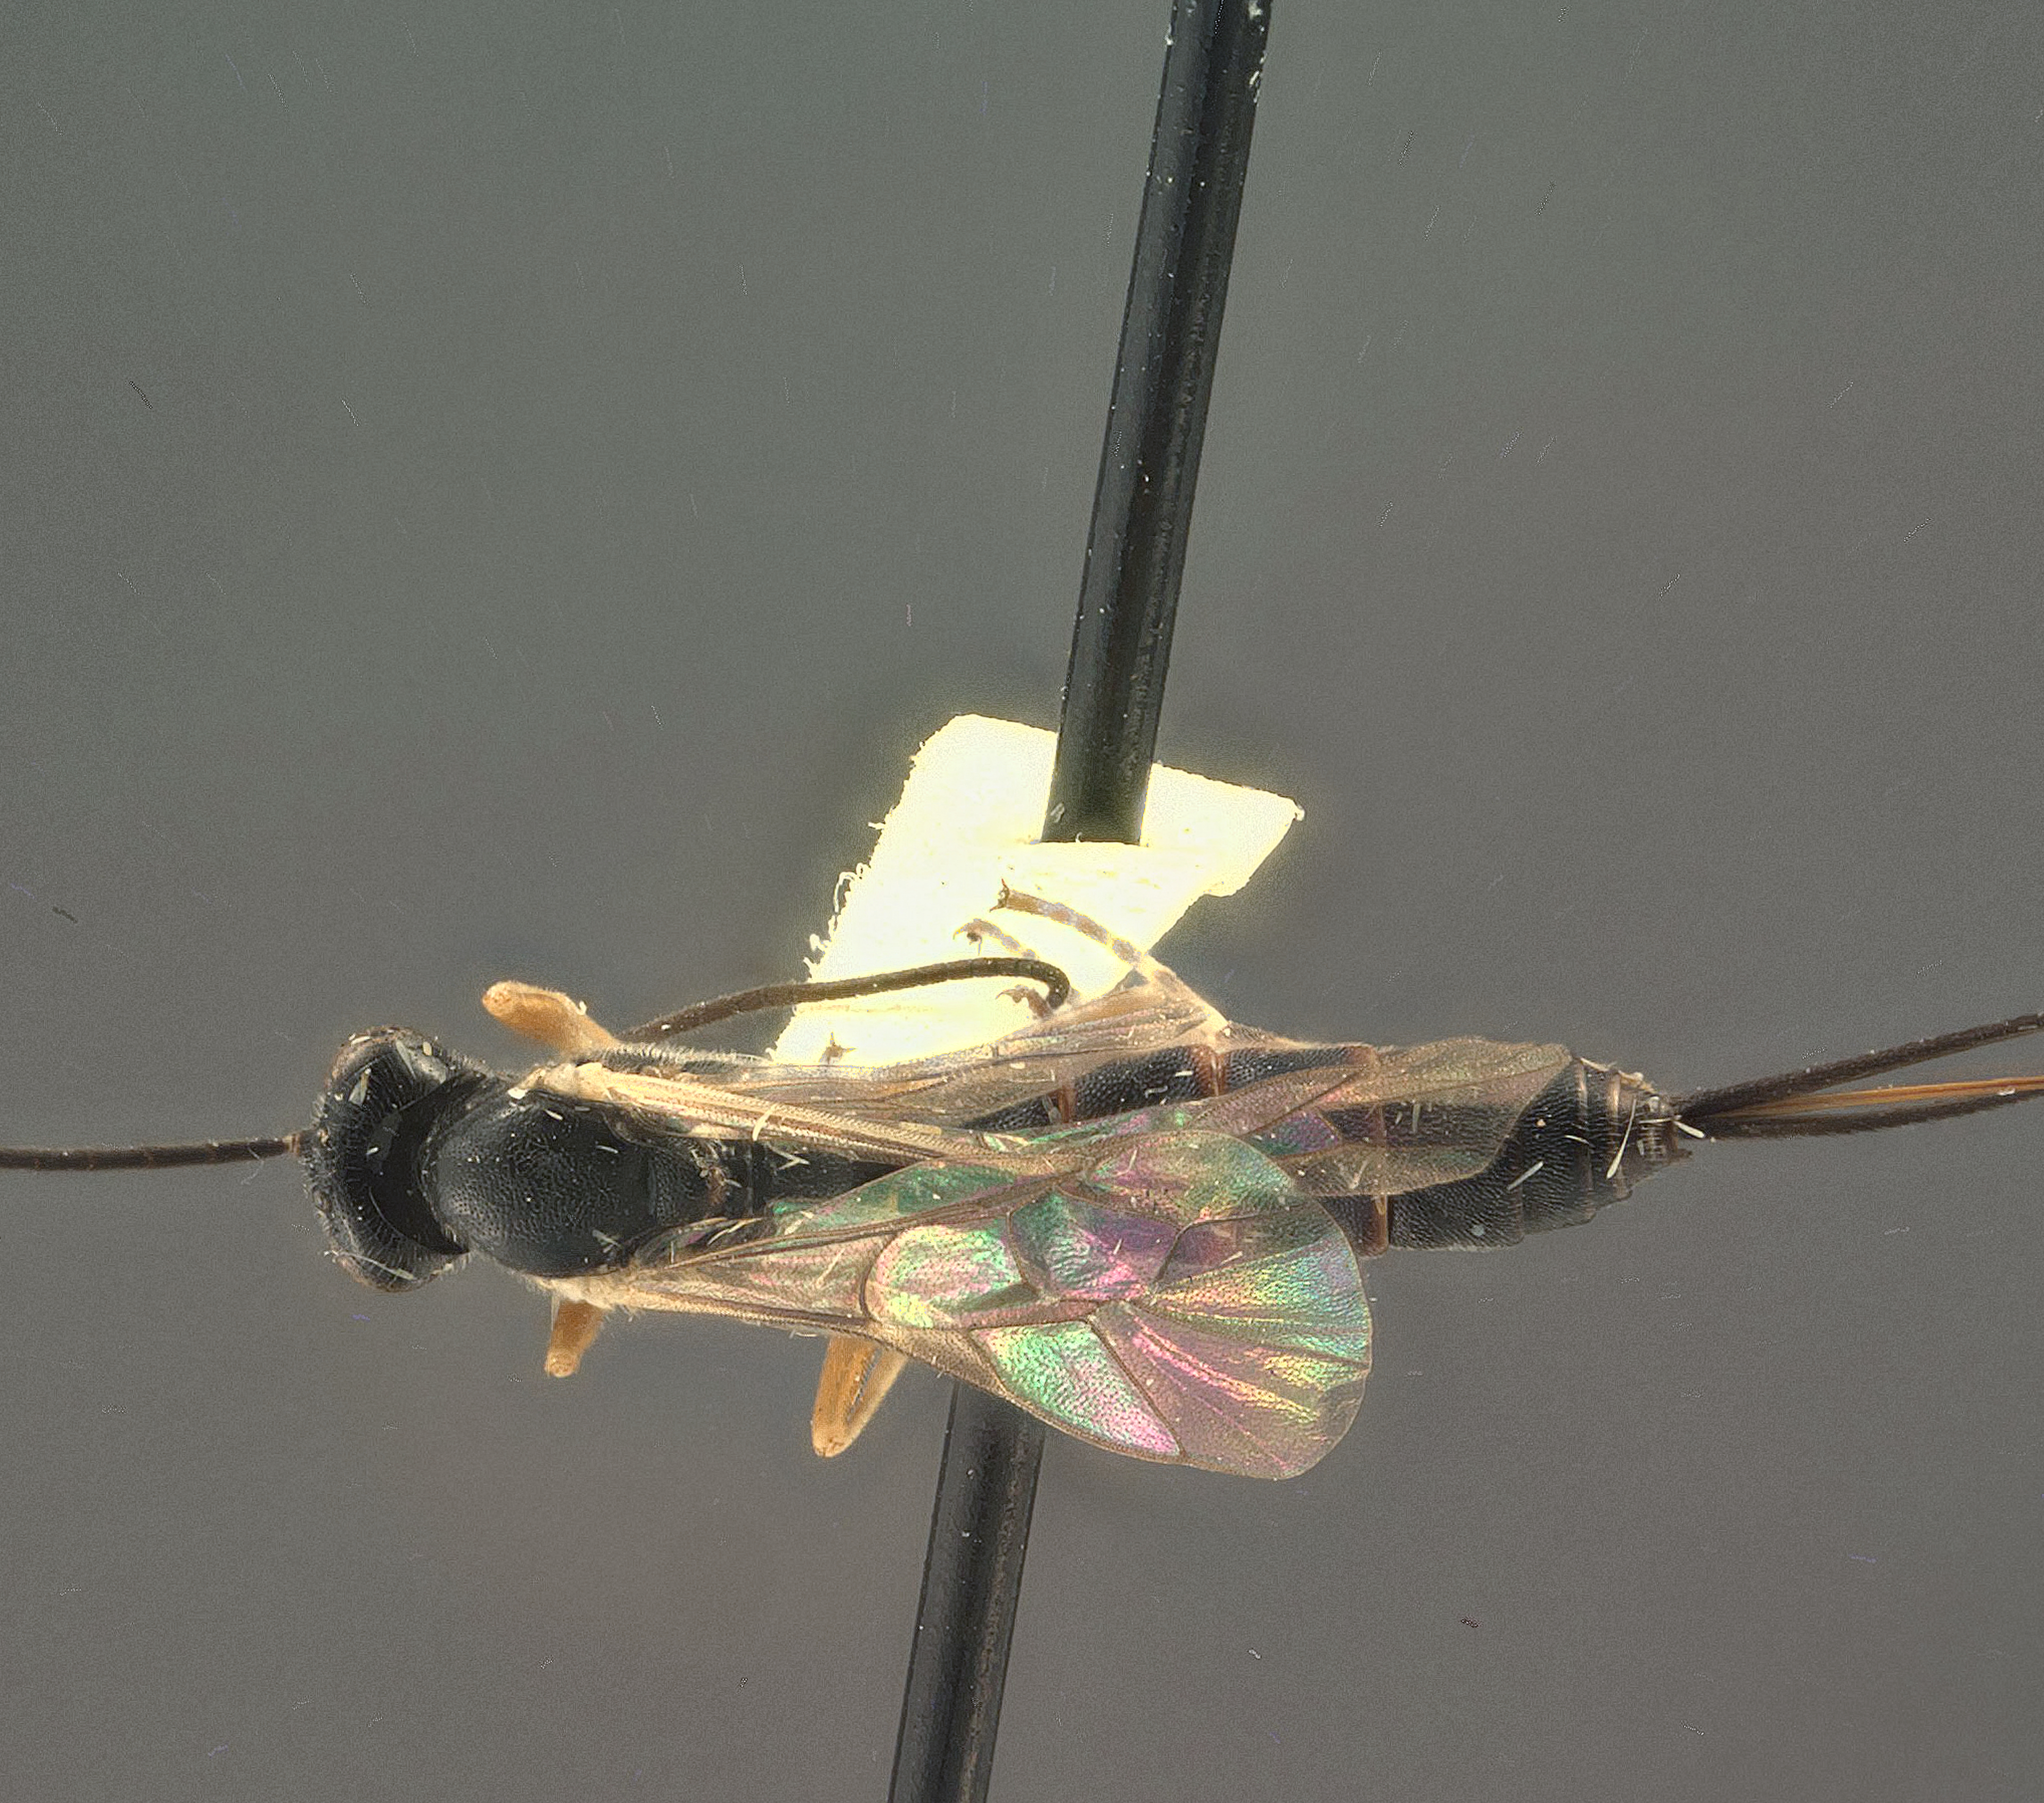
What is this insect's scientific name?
Glypta carolellae
